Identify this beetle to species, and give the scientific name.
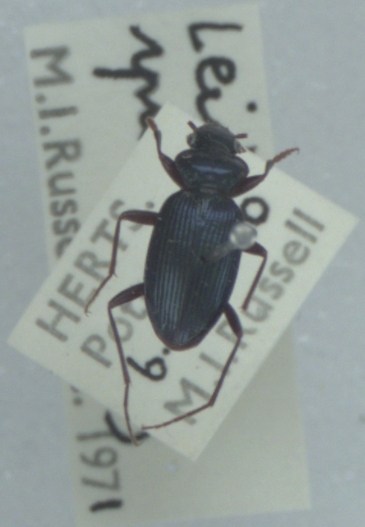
Leistus spinibarbis
